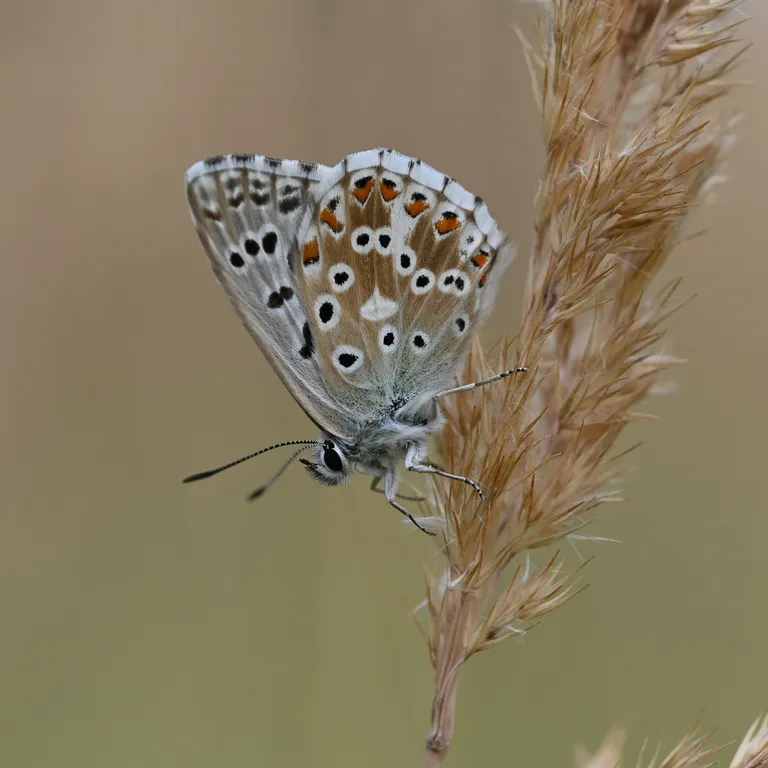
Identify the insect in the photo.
Lysandra coridon
